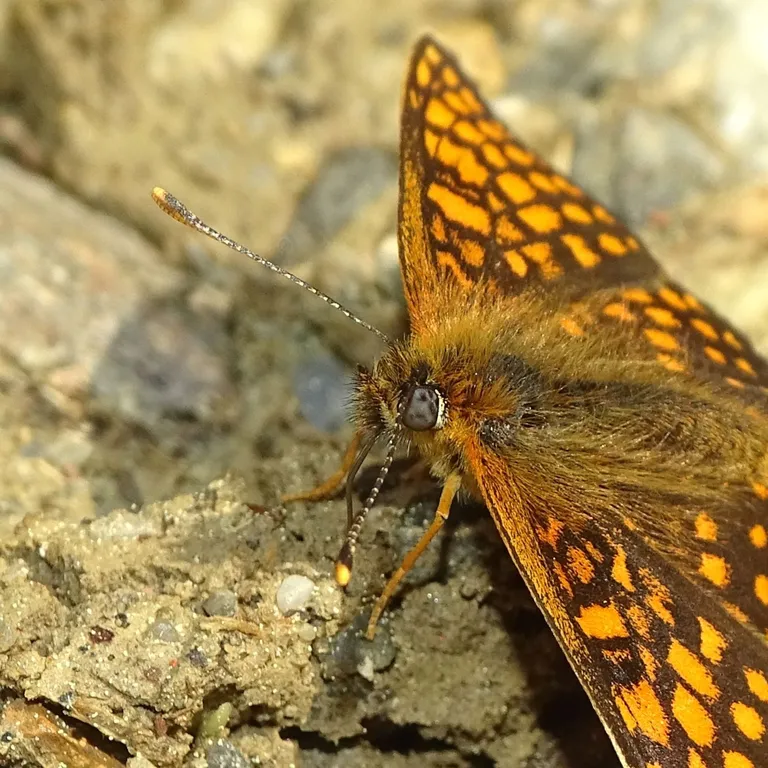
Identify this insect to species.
Melitaea athalia
